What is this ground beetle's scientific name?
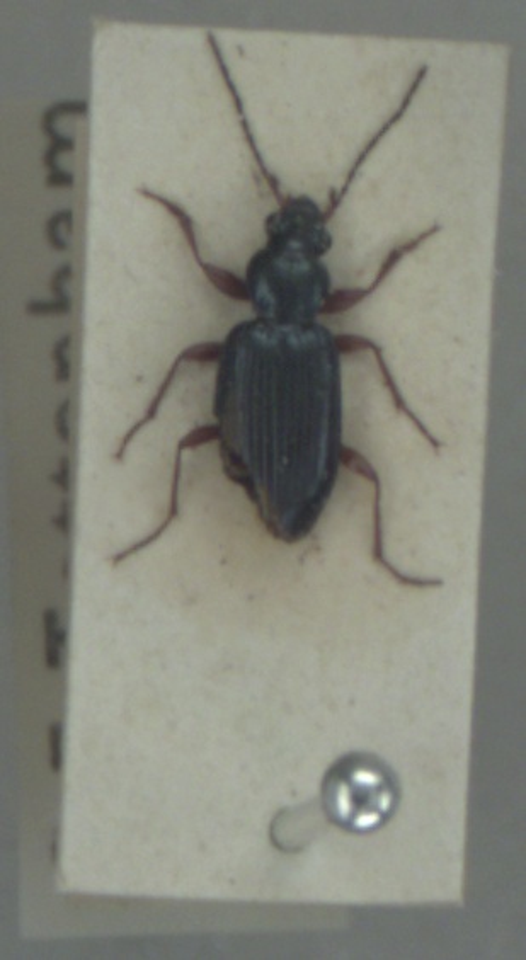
Bembidion decorum
